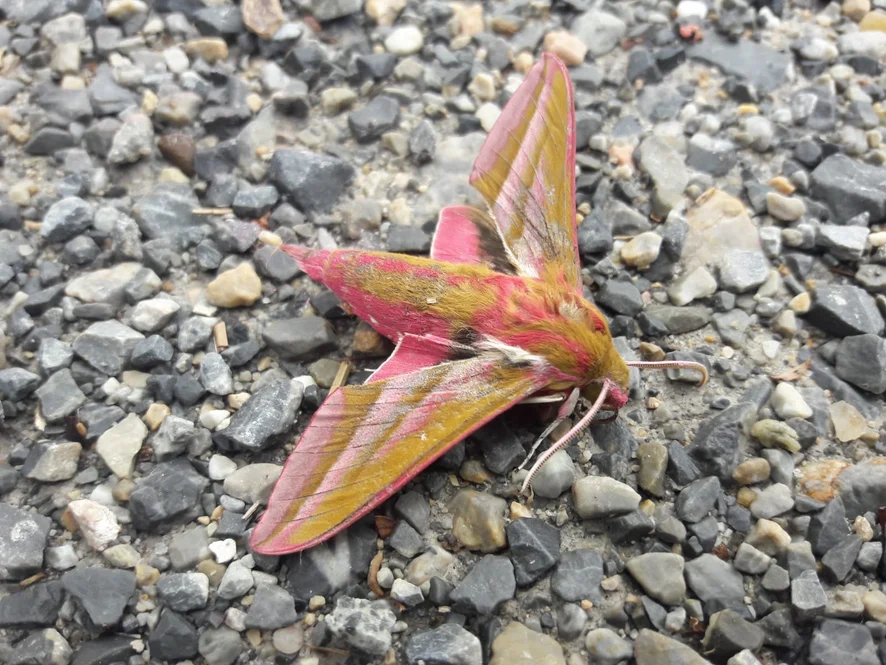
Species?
Deilephila elpenor
